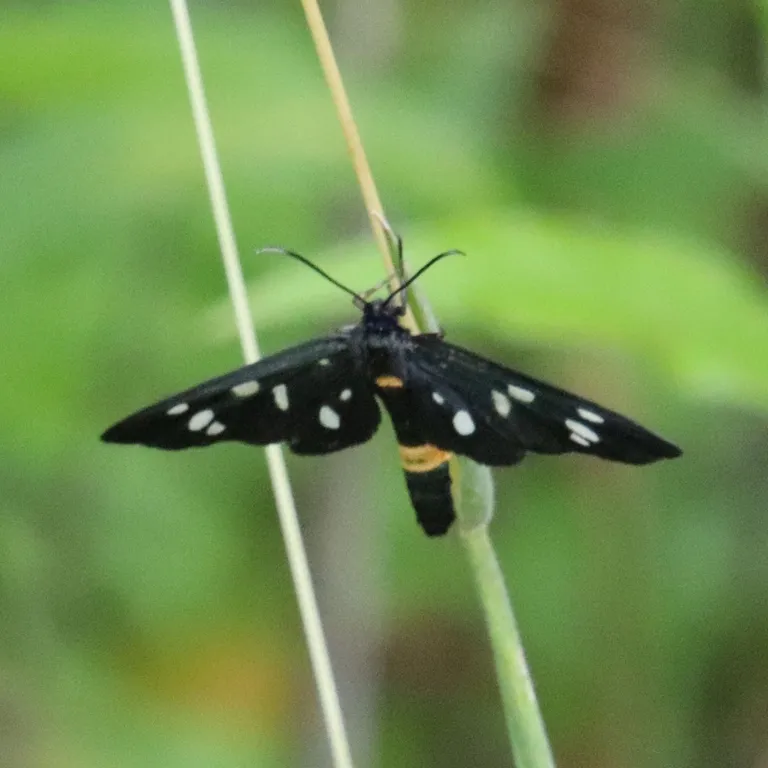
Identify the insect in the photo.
Amata phegea
